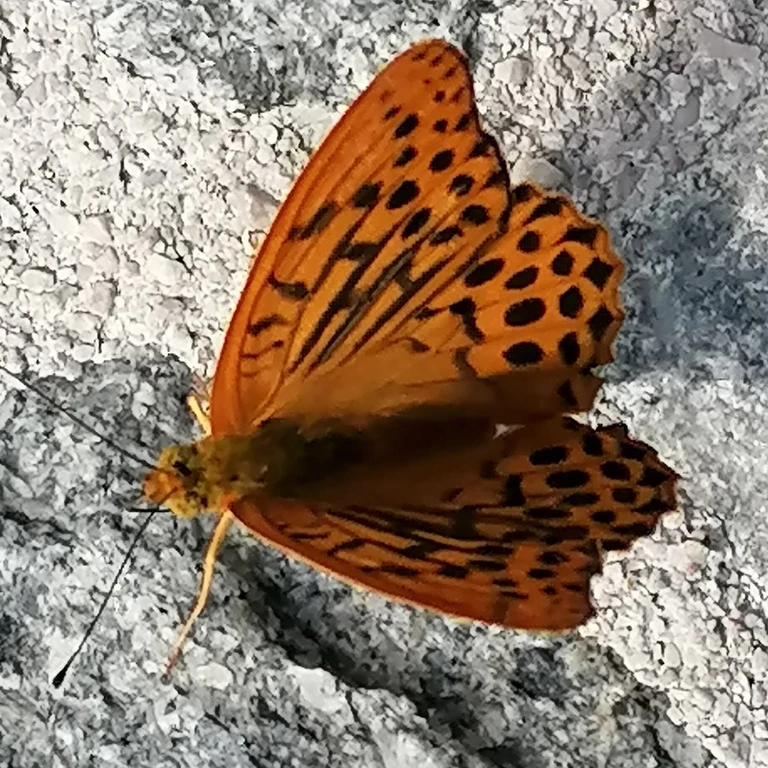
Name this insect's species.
Argynnis paphia
